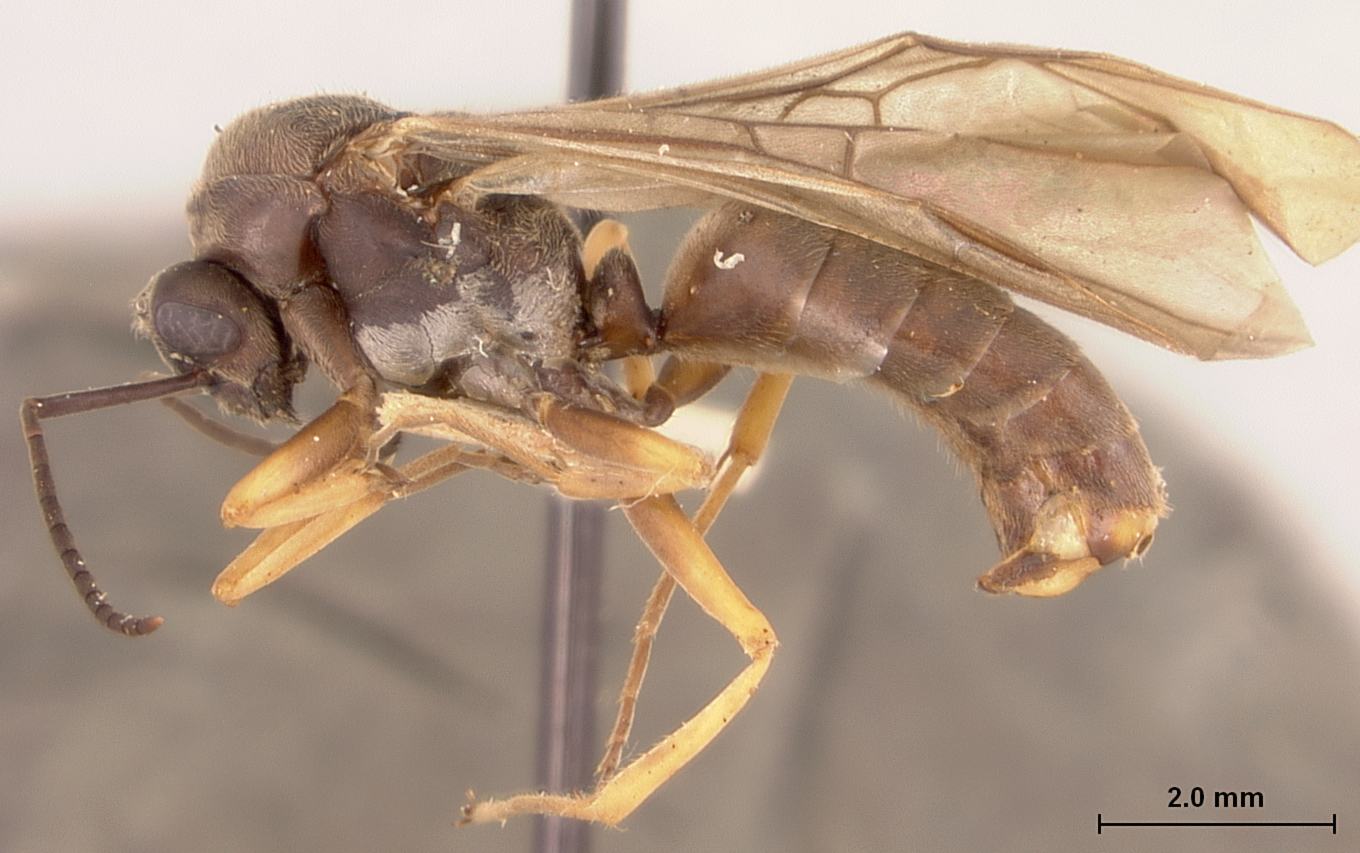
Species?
Formica subcyanea
